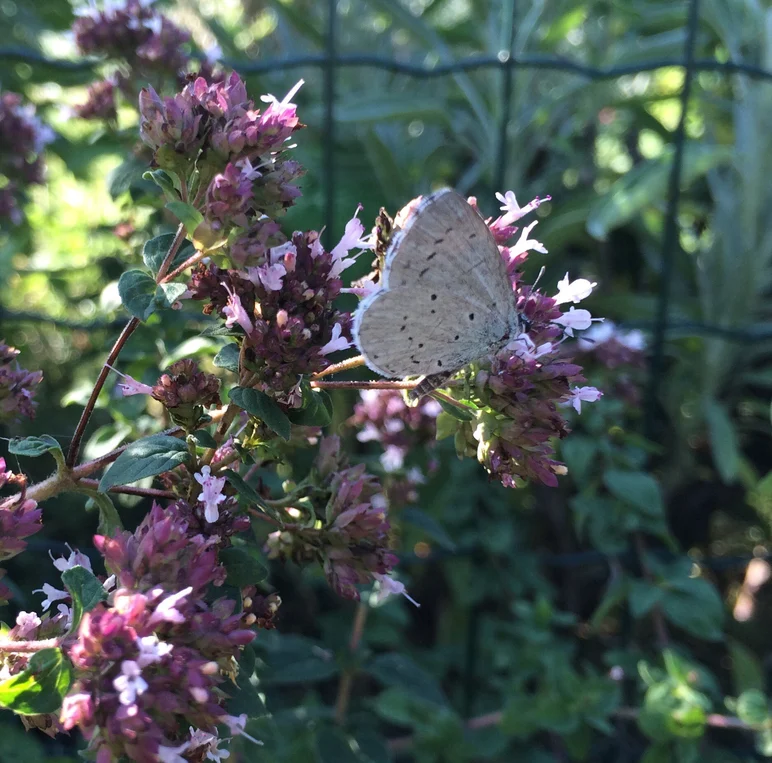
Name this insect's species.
Celastrina argiolus
